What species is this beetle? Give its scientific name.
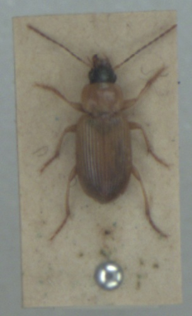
Stenolophus skrimshiranus
